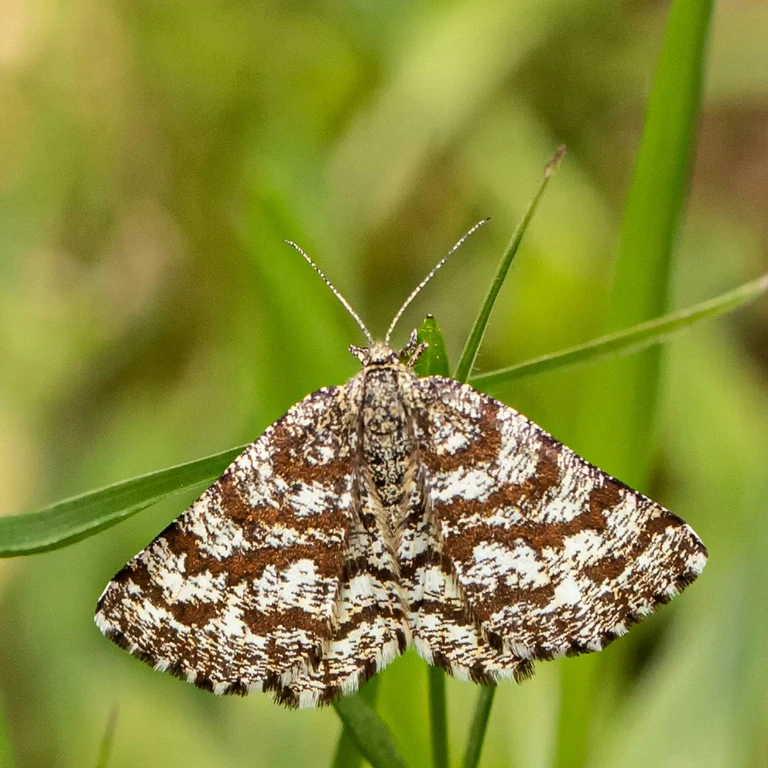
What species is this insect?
Ematurga atomaria
